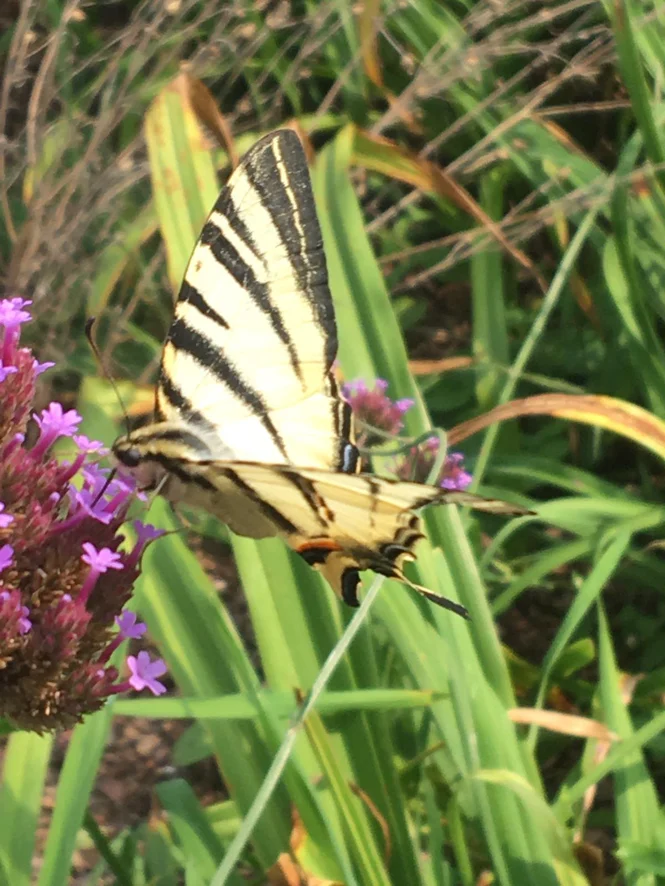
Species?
Iphiclides podalirius
